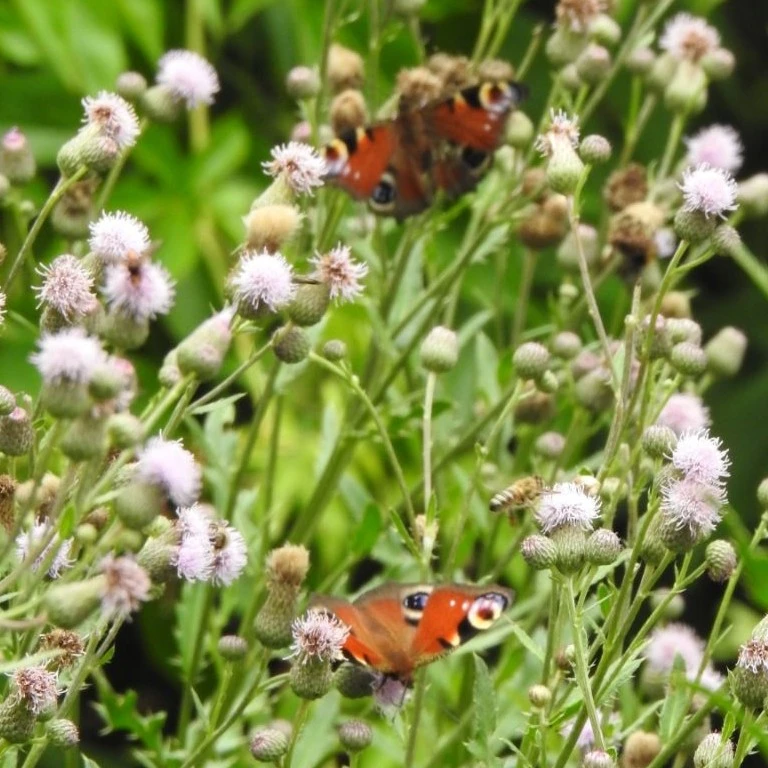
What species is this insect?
Aglais io
